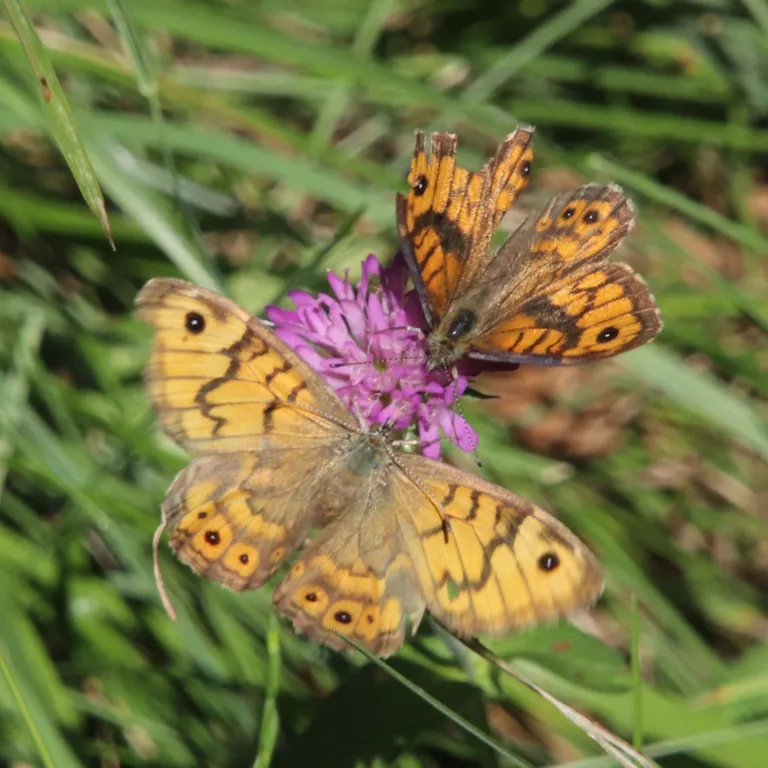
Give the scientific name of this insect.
Lasiommata megera (also Pararge megera)
